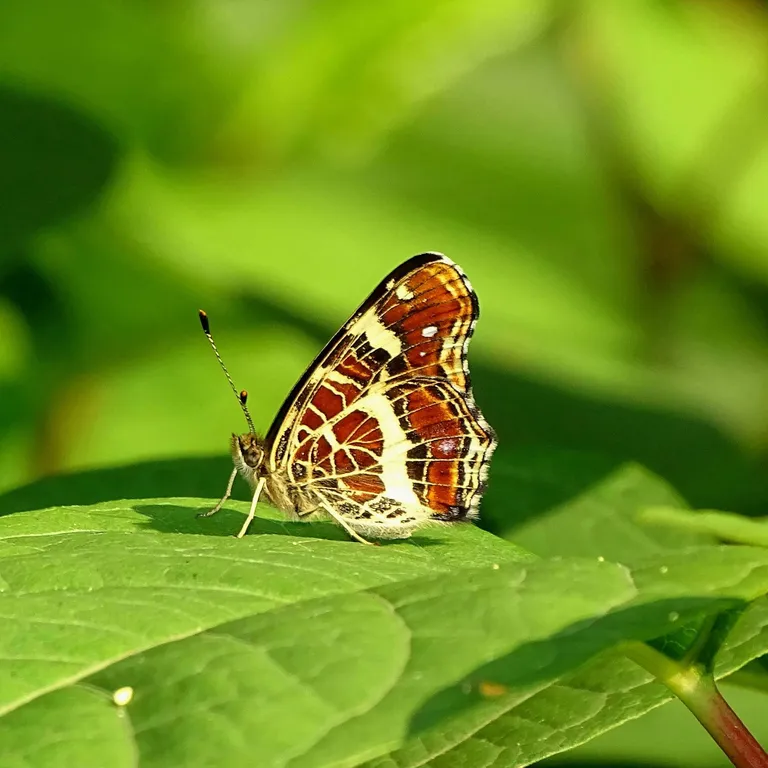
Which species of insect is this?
Araschnia levana
